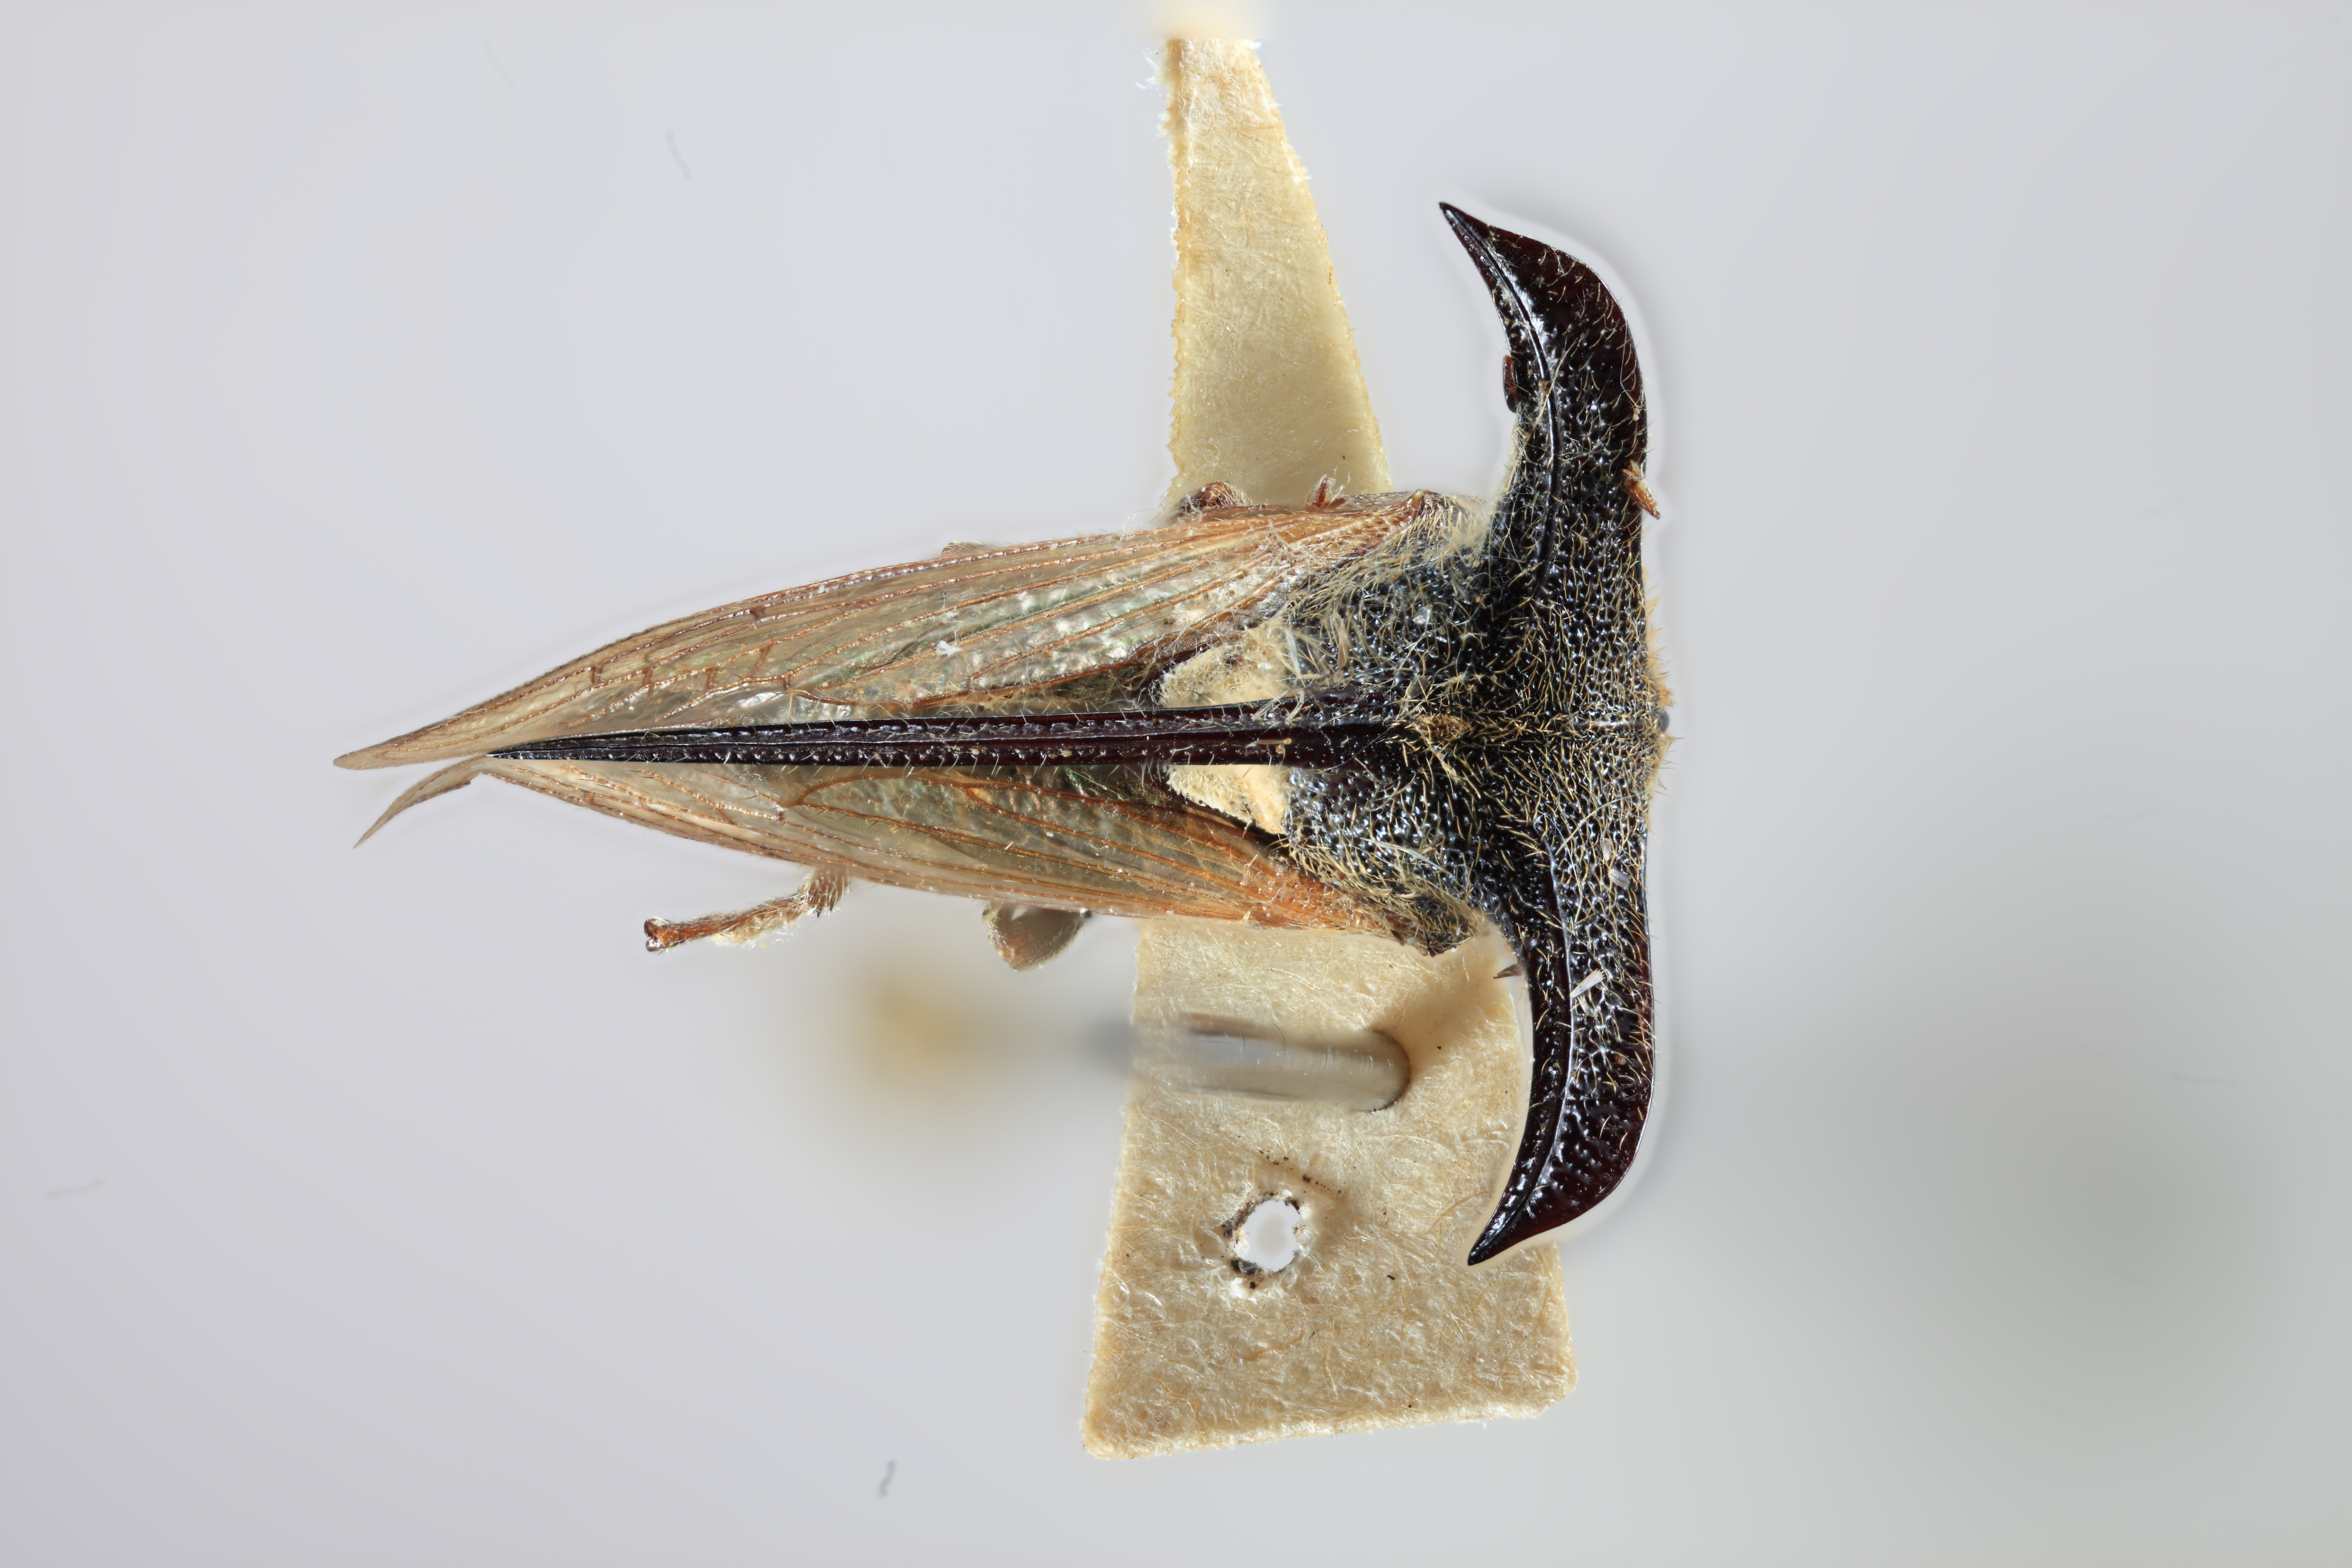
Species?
Leptocentrus pubescens
